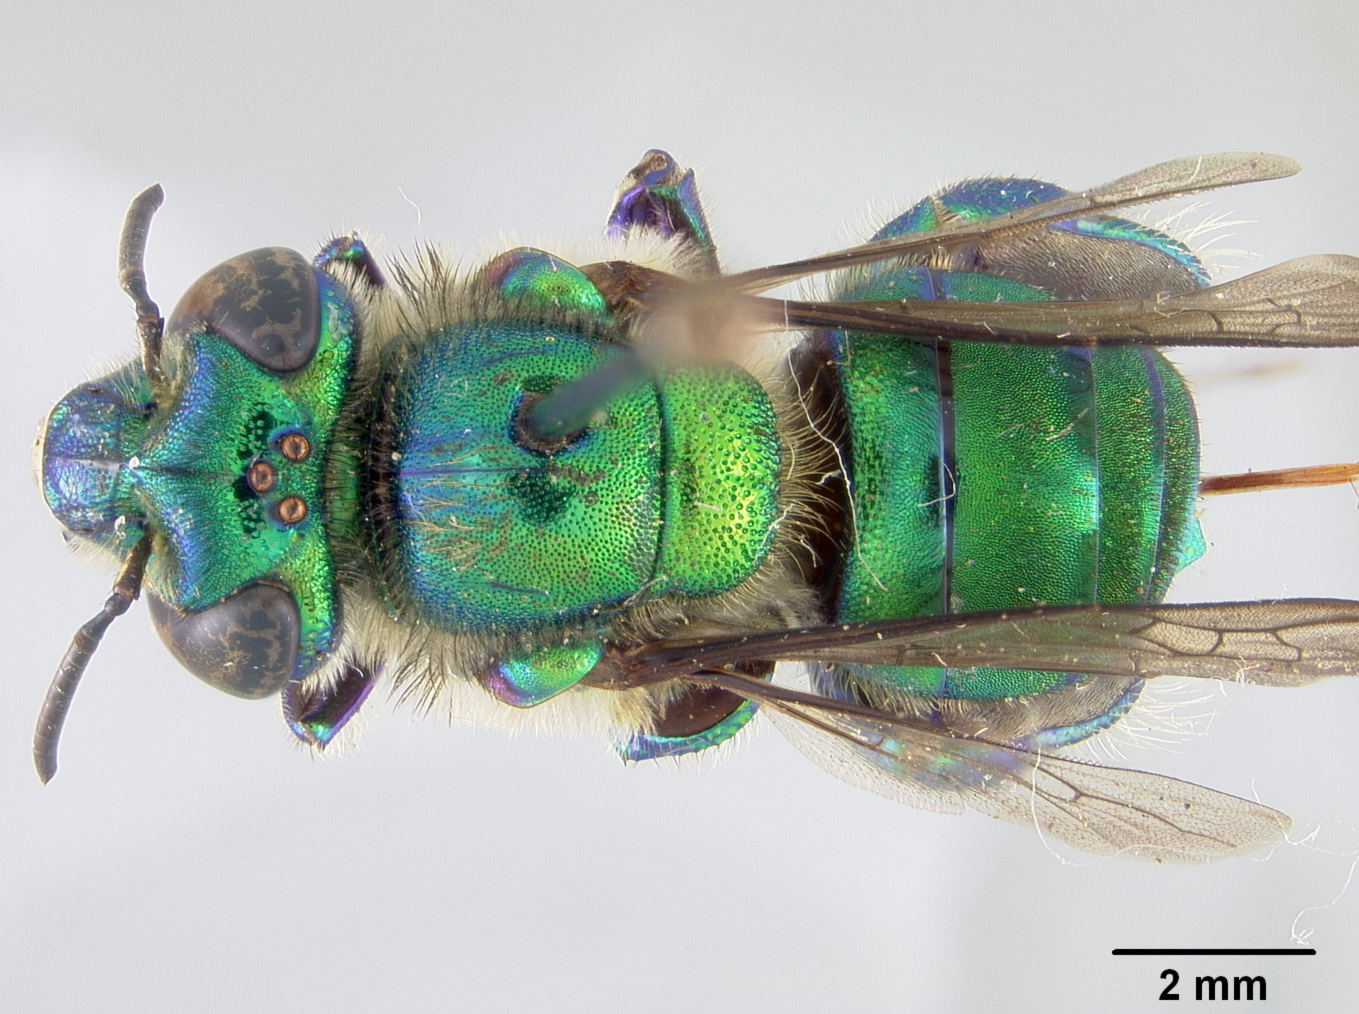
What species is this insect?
Euglossa turbinifex
